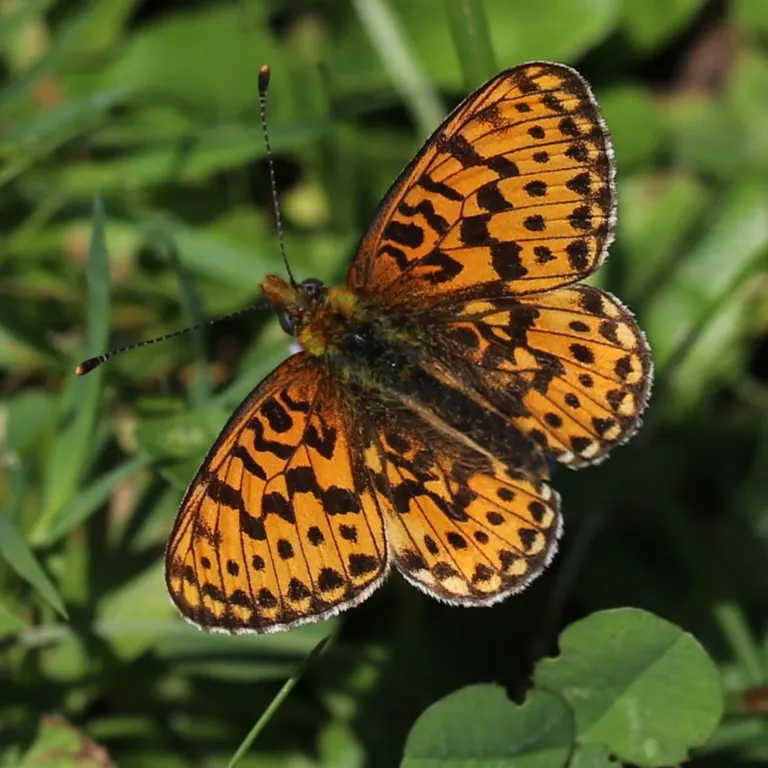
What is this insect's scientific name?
Boloria euphrosyne (also Clossiana euphrosyne)
